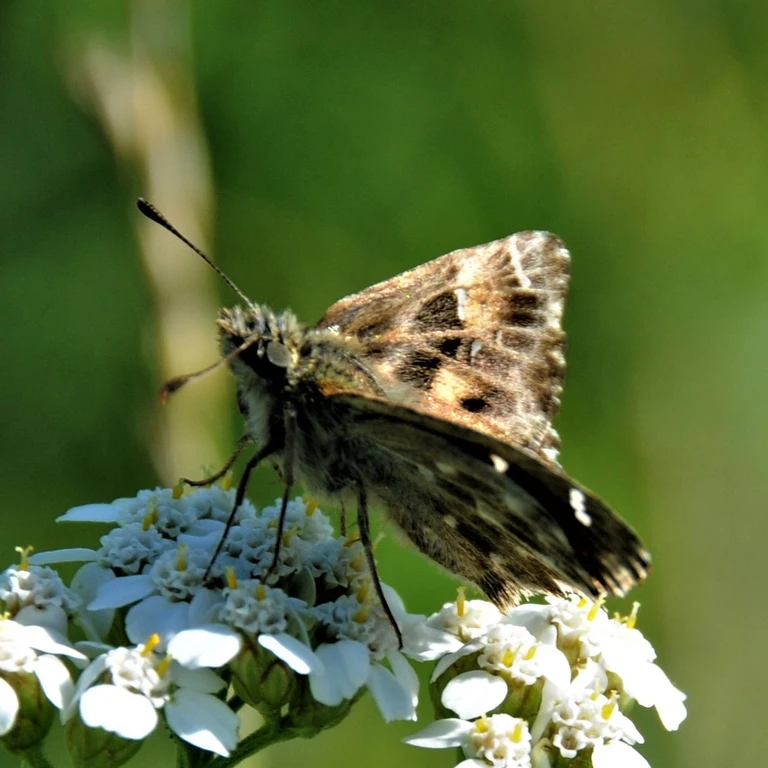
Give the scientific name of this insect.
Carcharodus alceae
